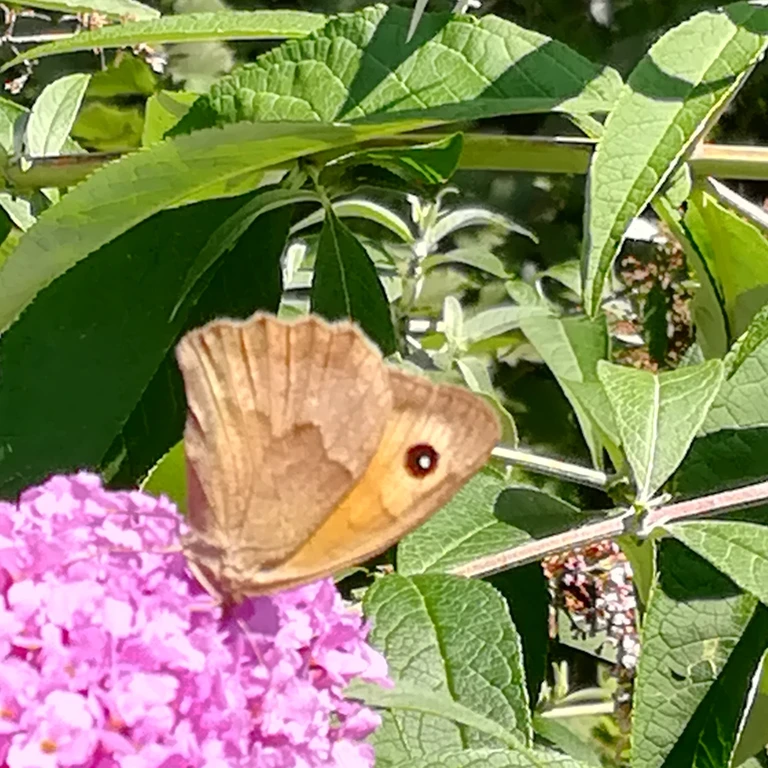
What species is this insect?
Maniola jurtina
